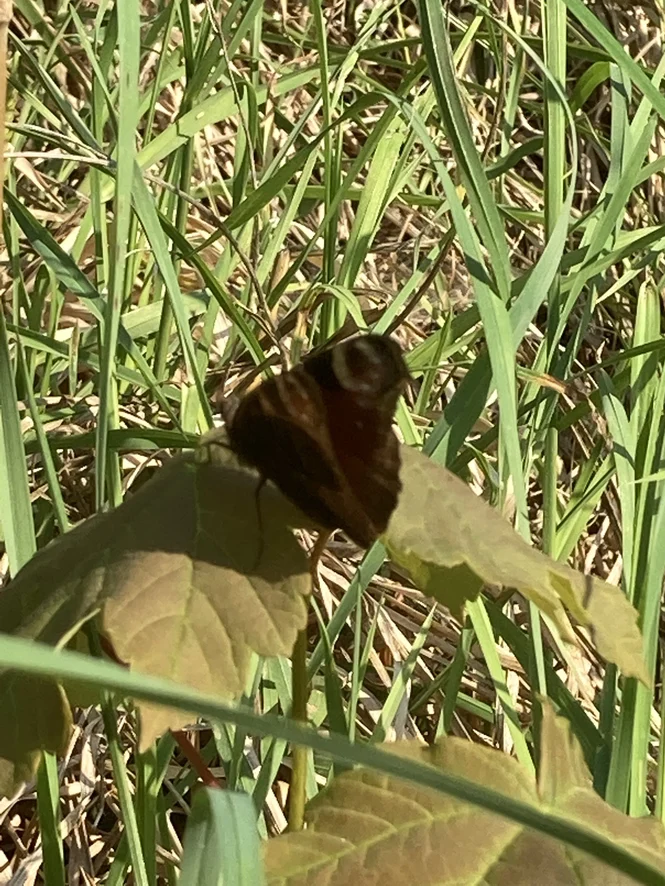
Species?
Aglais io
